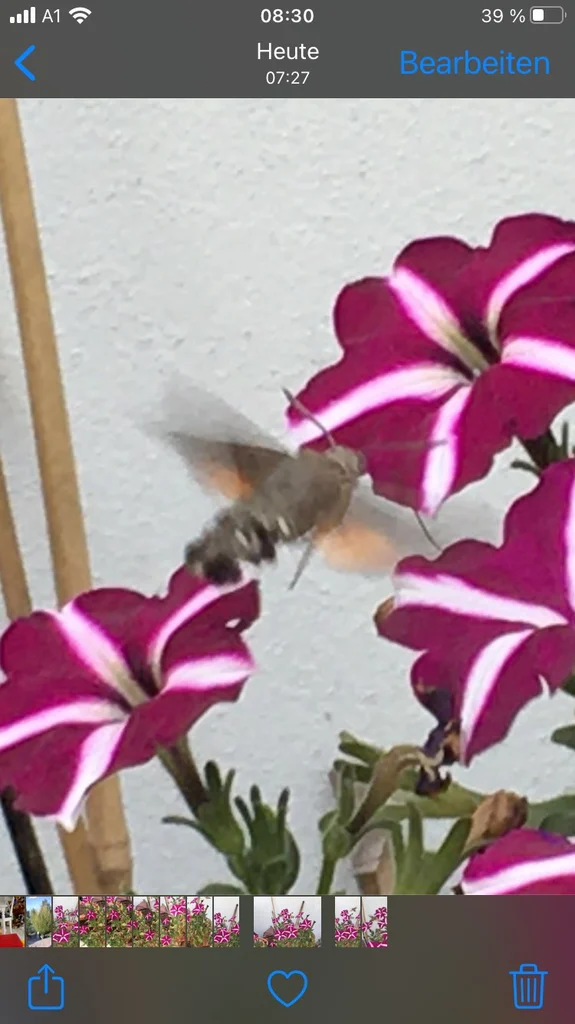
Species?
Macroglossum stellatarum
